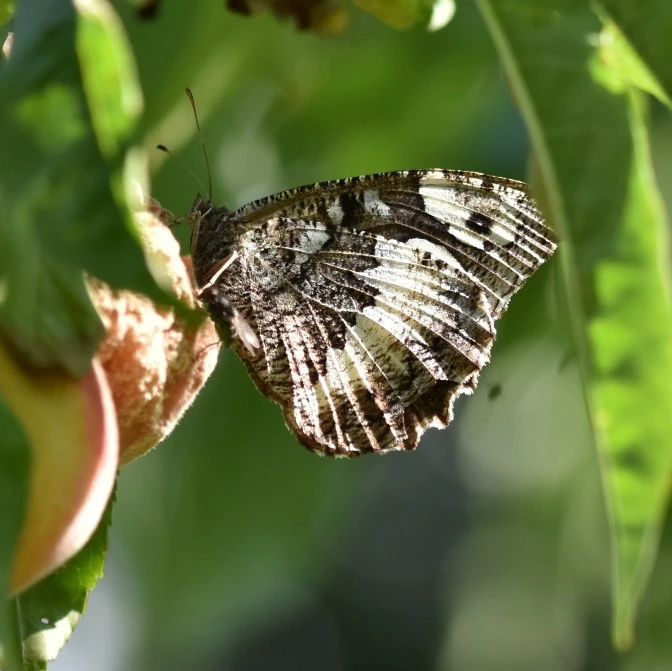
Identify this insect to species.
Brintesia circe
